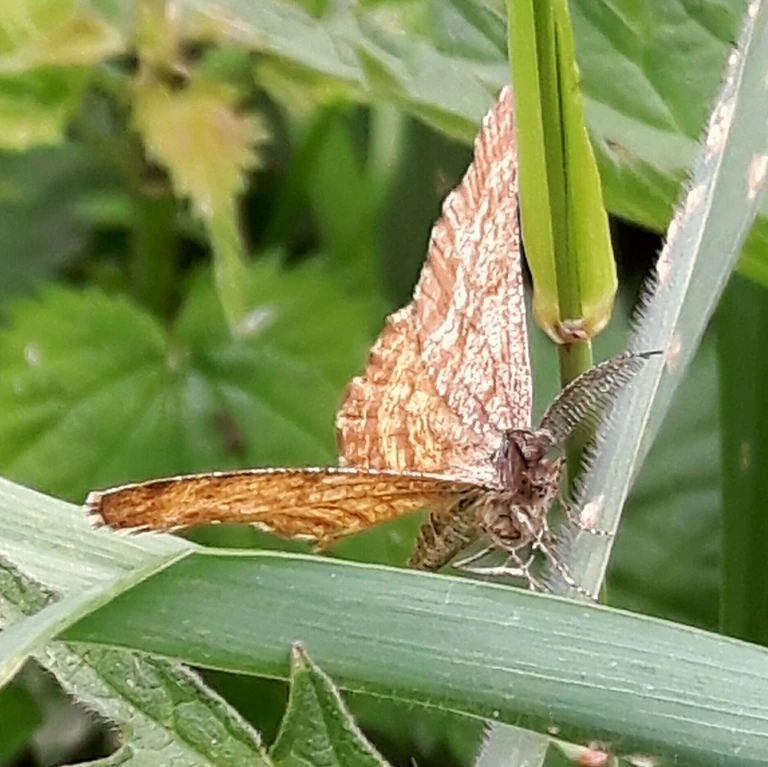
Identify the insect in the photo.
Ematurga atomaria
